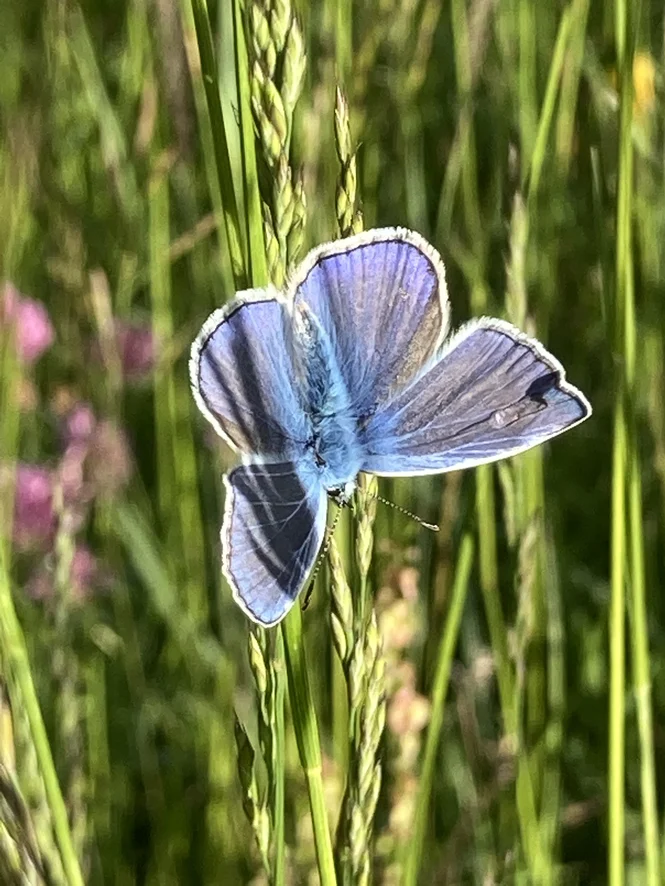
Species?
Polyommatus icarus
